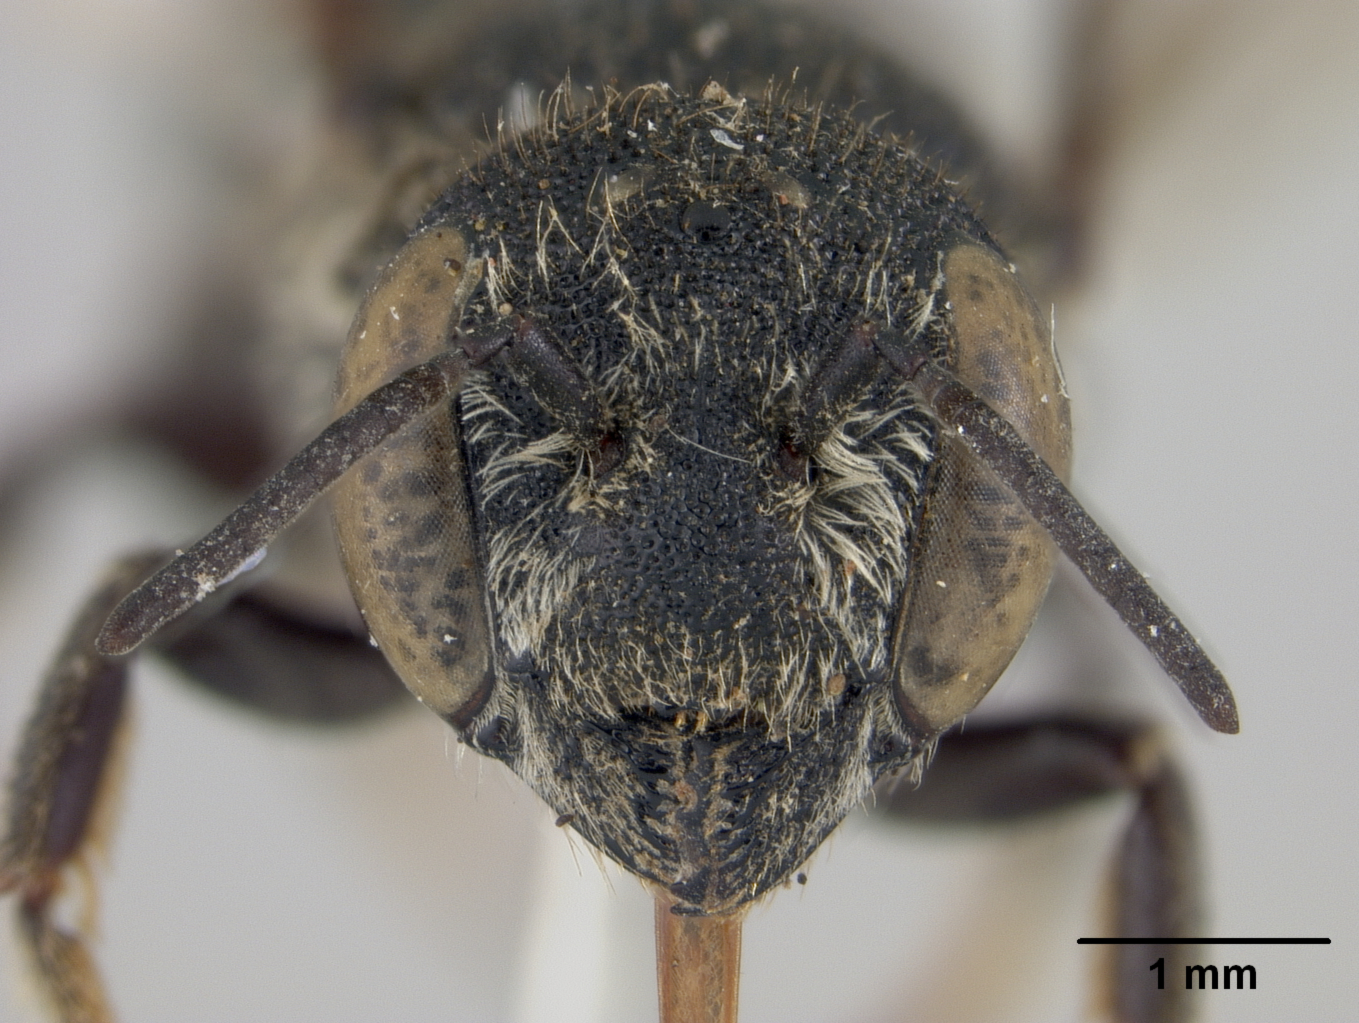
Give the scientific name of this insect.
Megachile sasakiella
